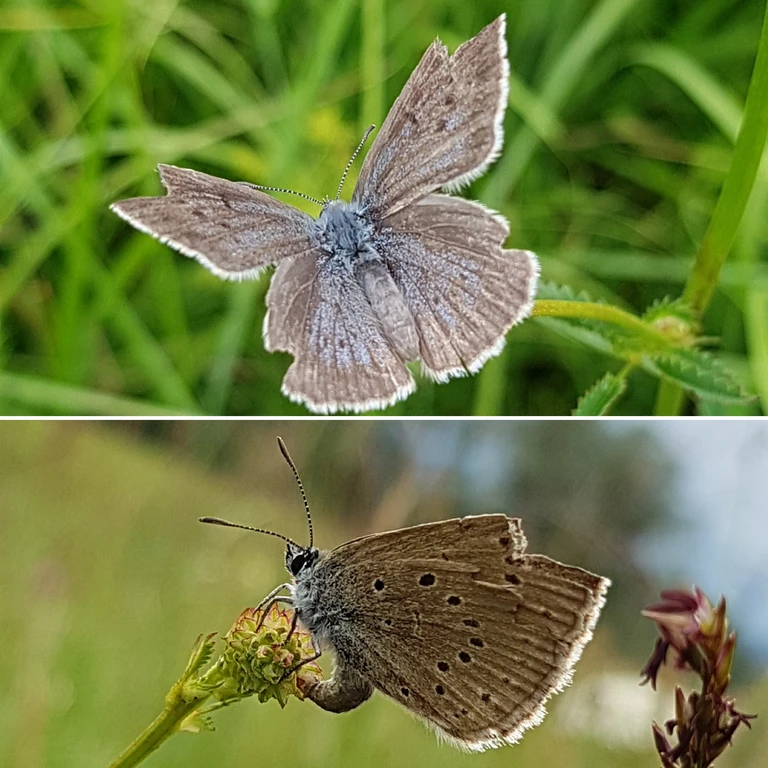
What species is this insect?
Phengaris teleius
